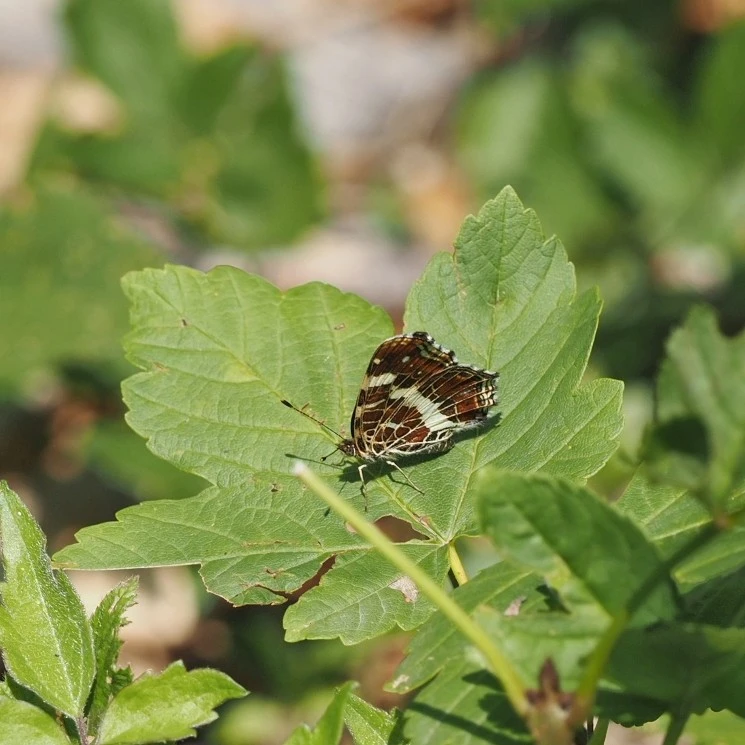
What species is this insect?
Araschnia levana
